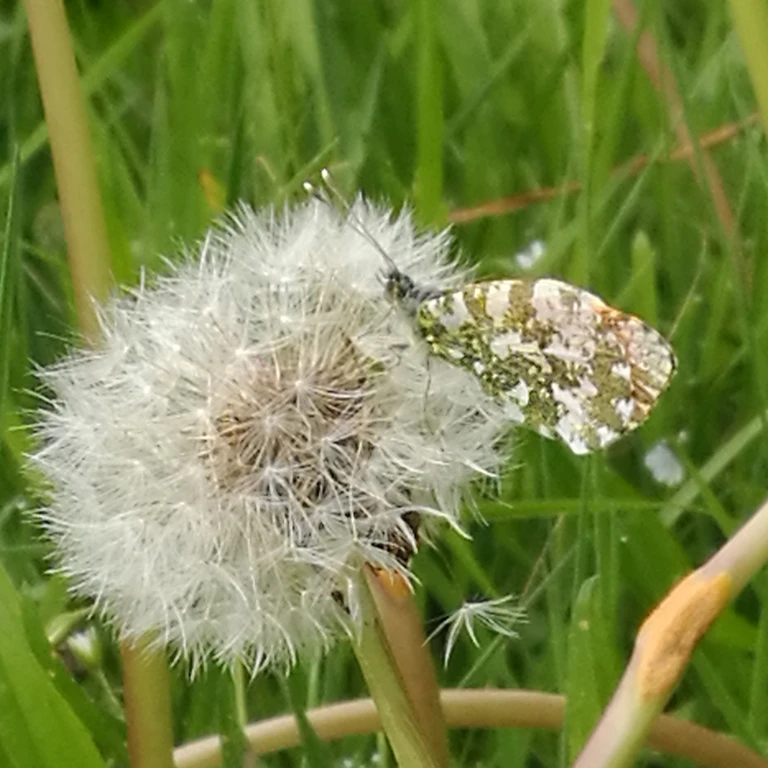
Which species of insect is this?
Anthocharis cardamines
